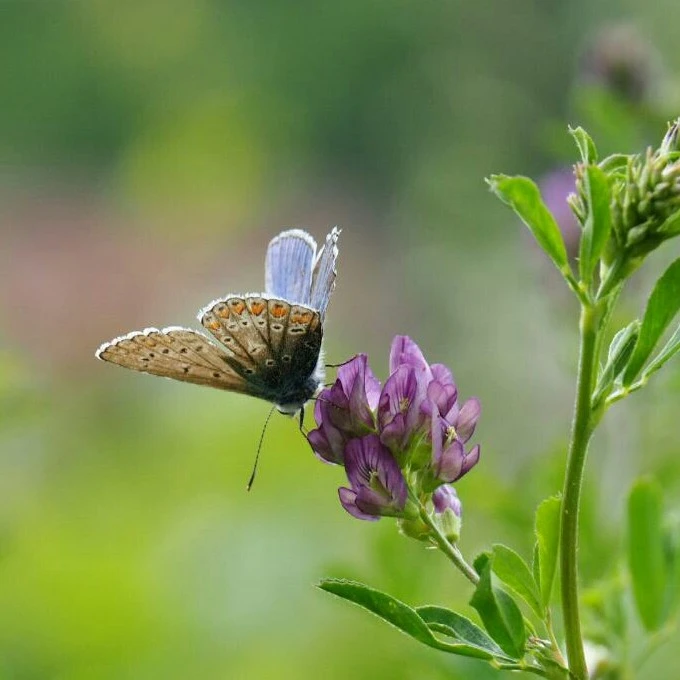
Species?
Polyommatus icarus
